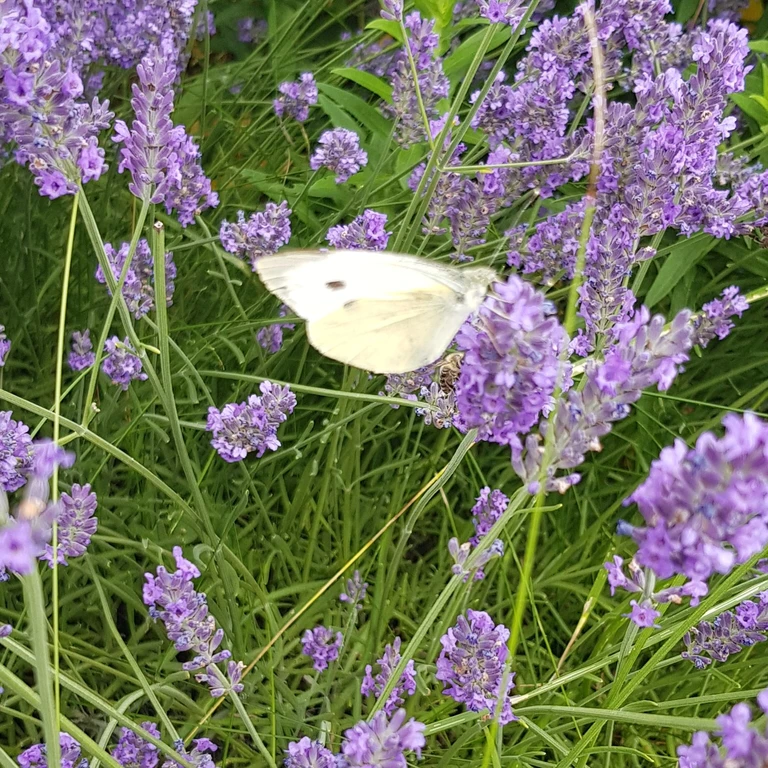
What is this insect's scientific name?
Pieris brassicae
